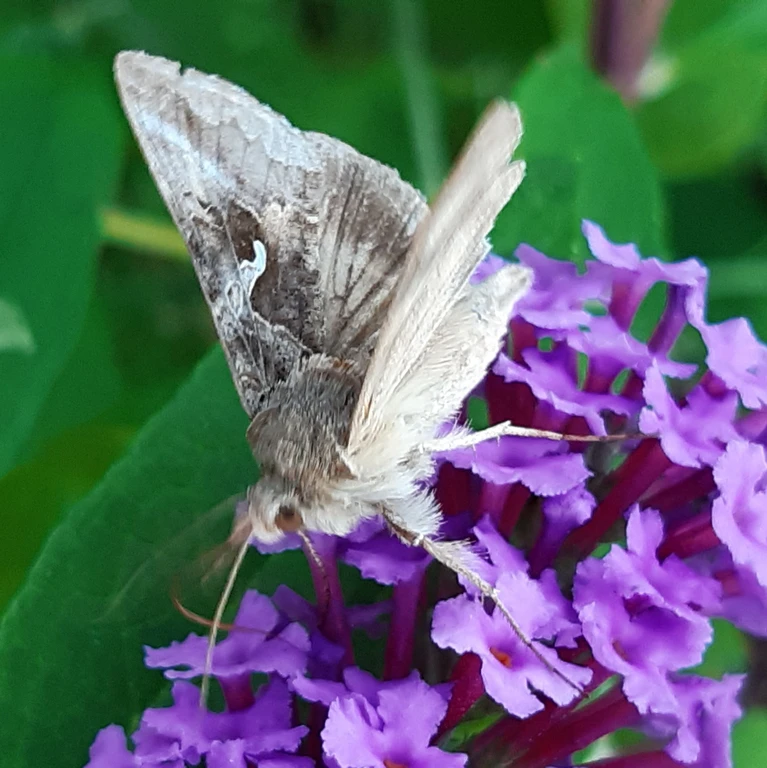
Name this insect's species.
Autographa gamma
